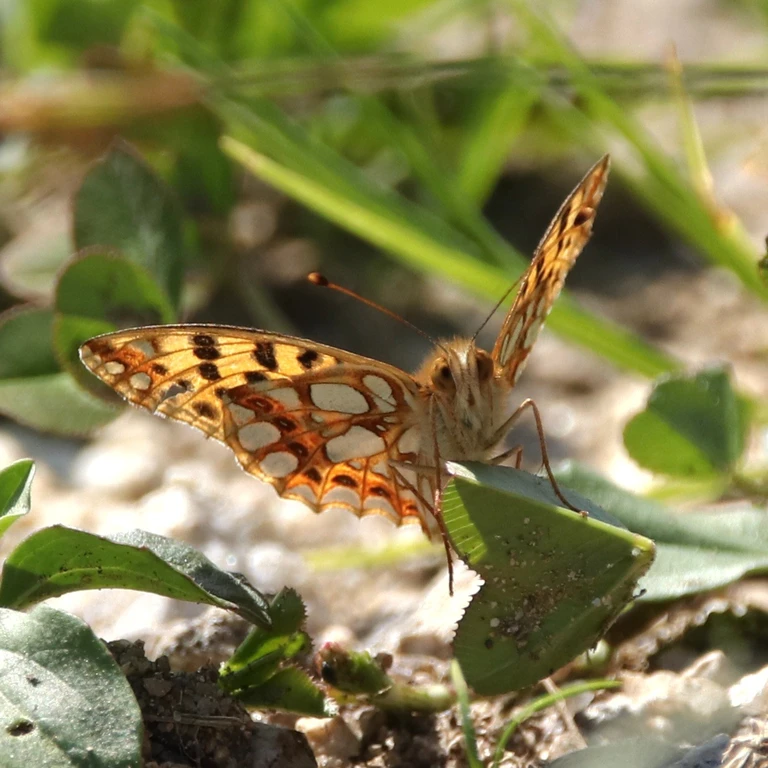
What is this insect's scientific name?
Issoria lathonia
